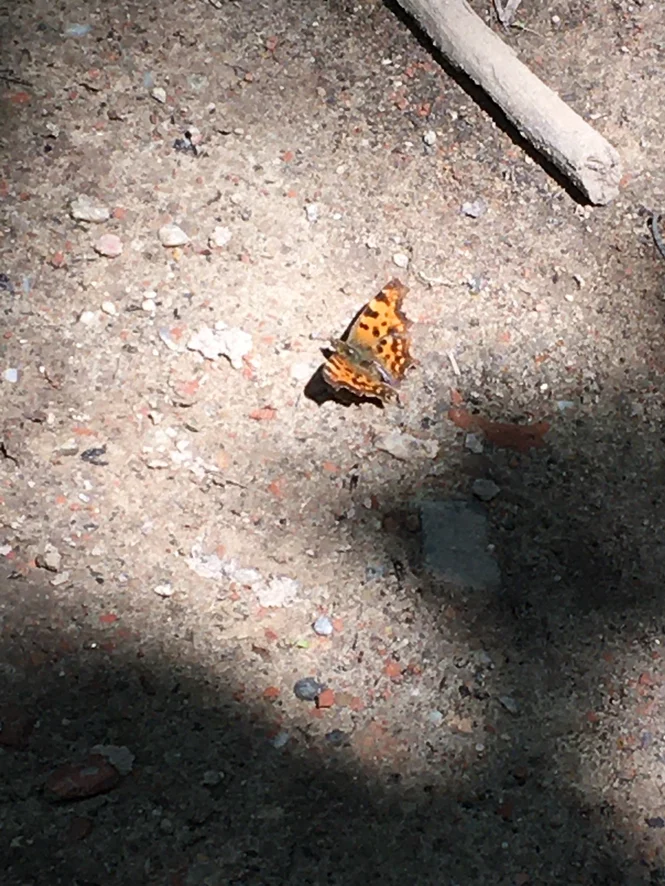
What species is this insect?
Polygonia c-album
